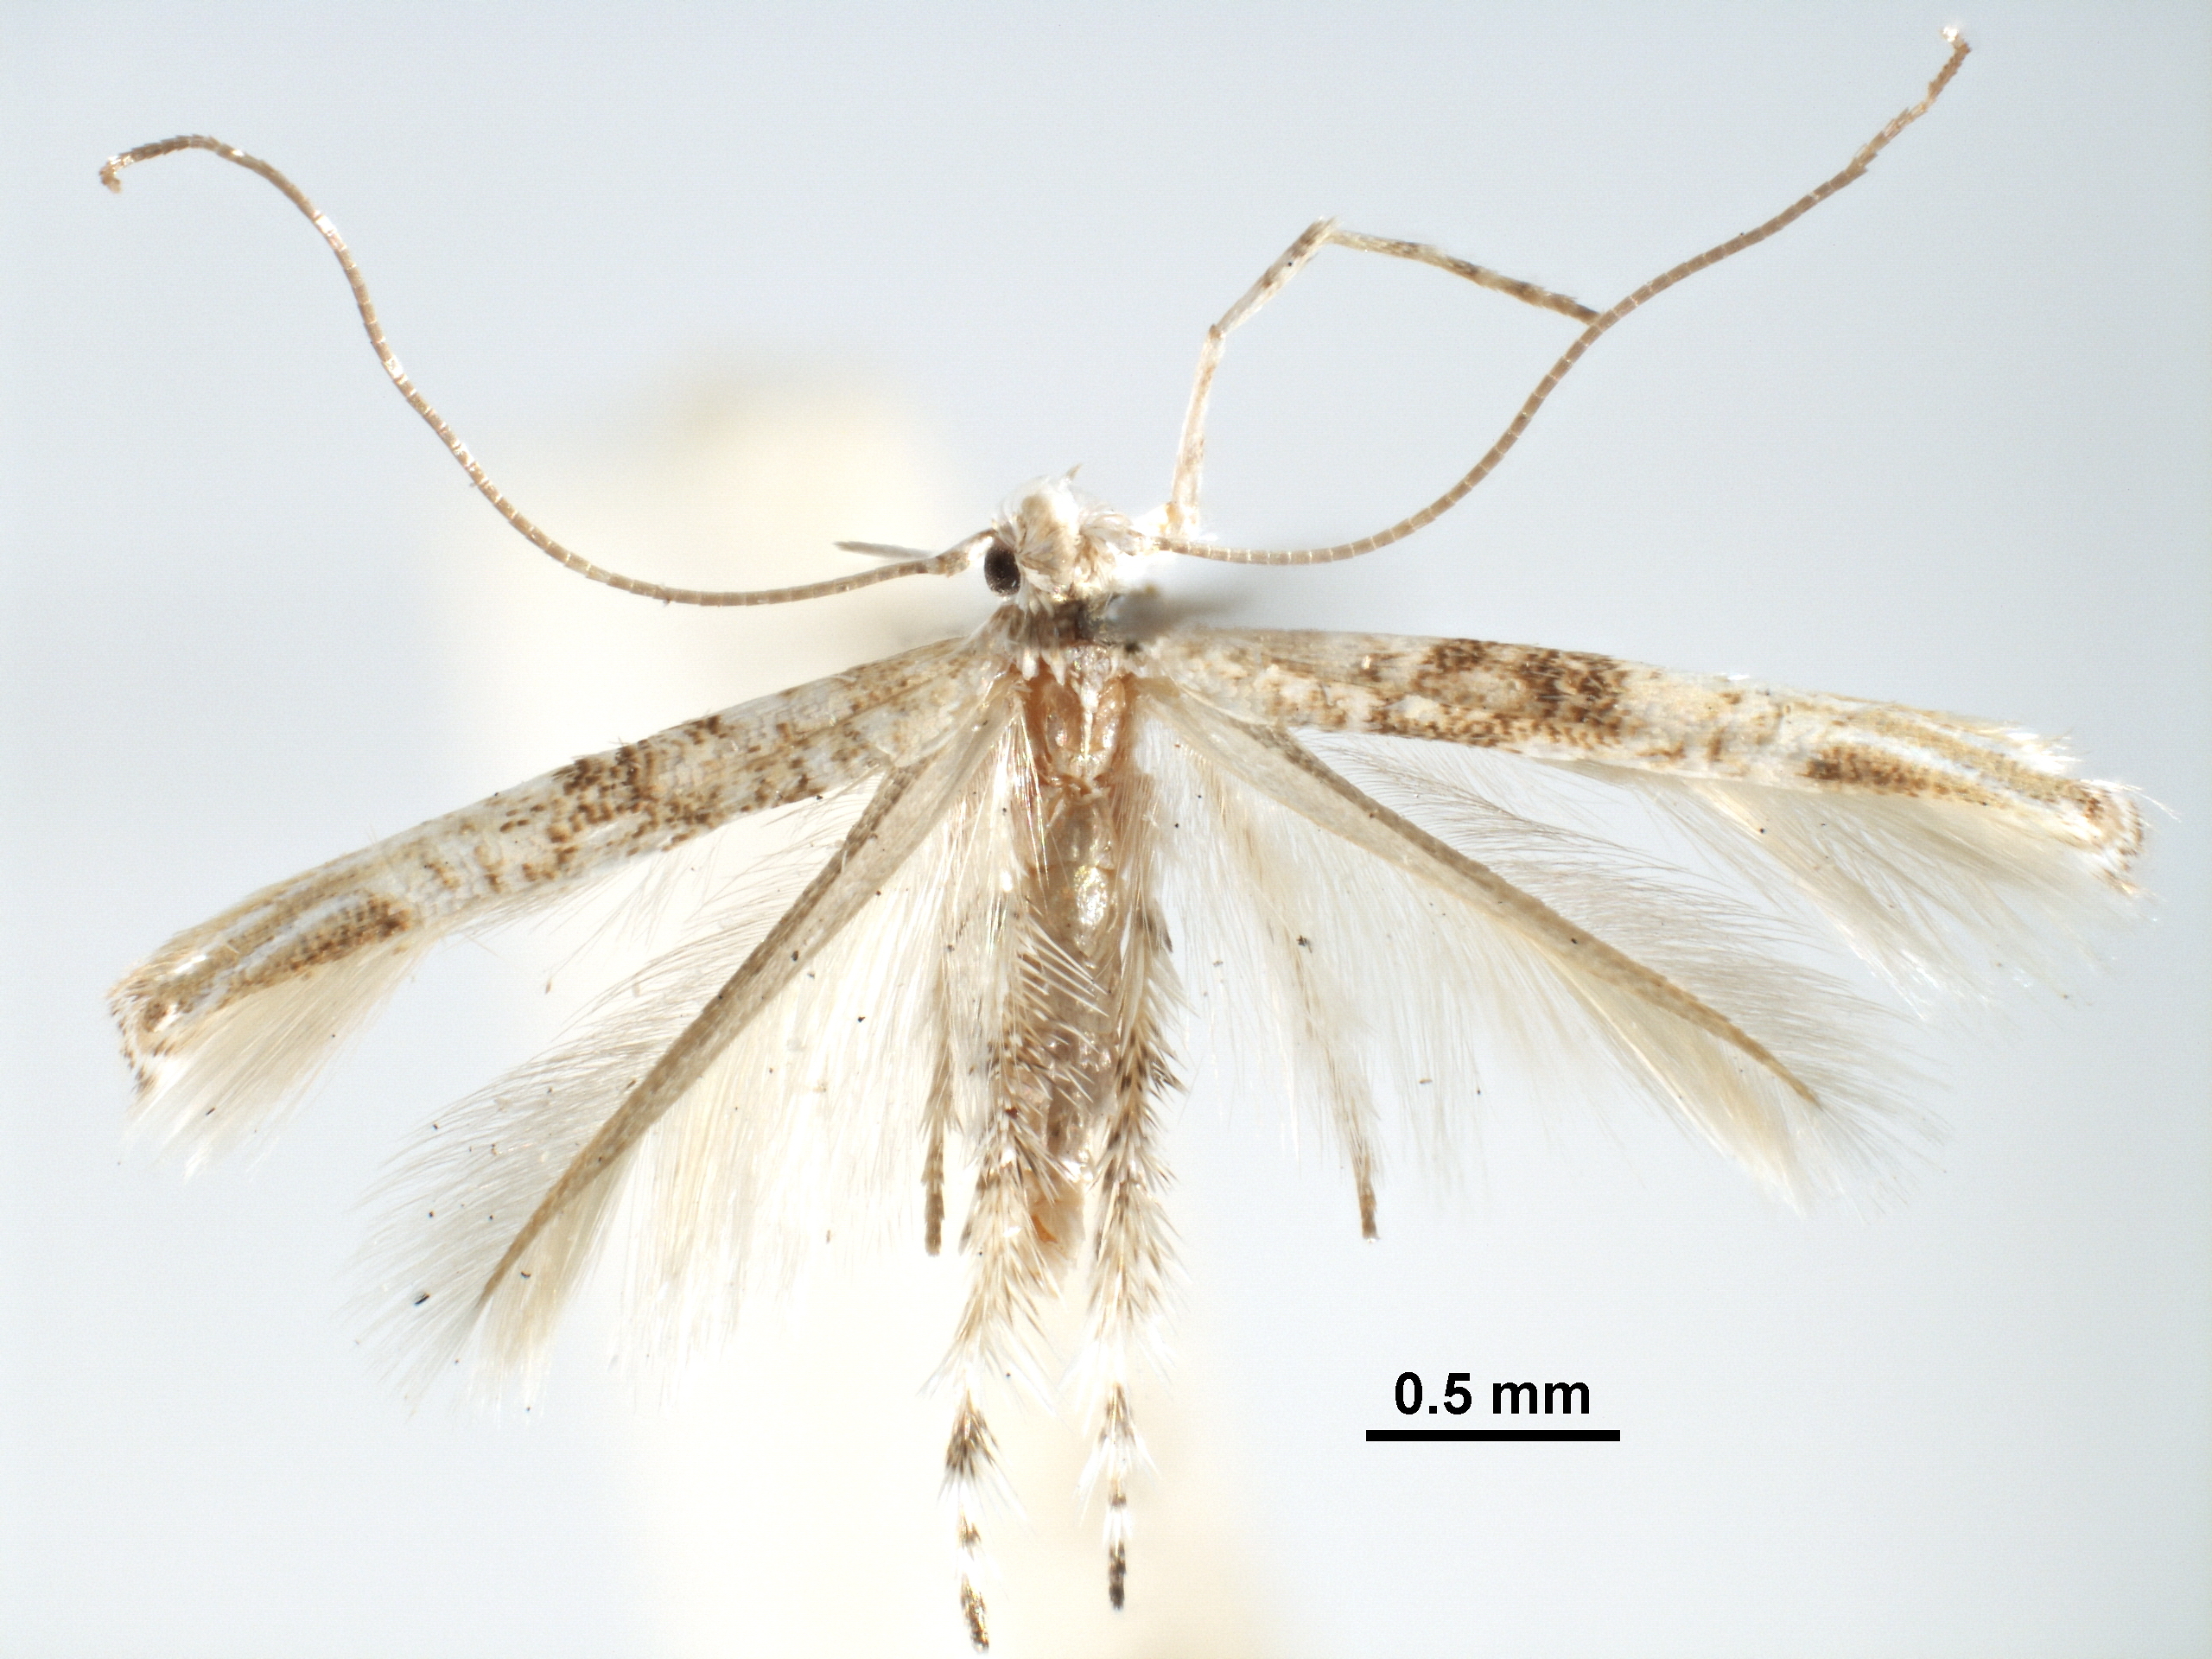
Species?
Phrixosceles scioplintha
